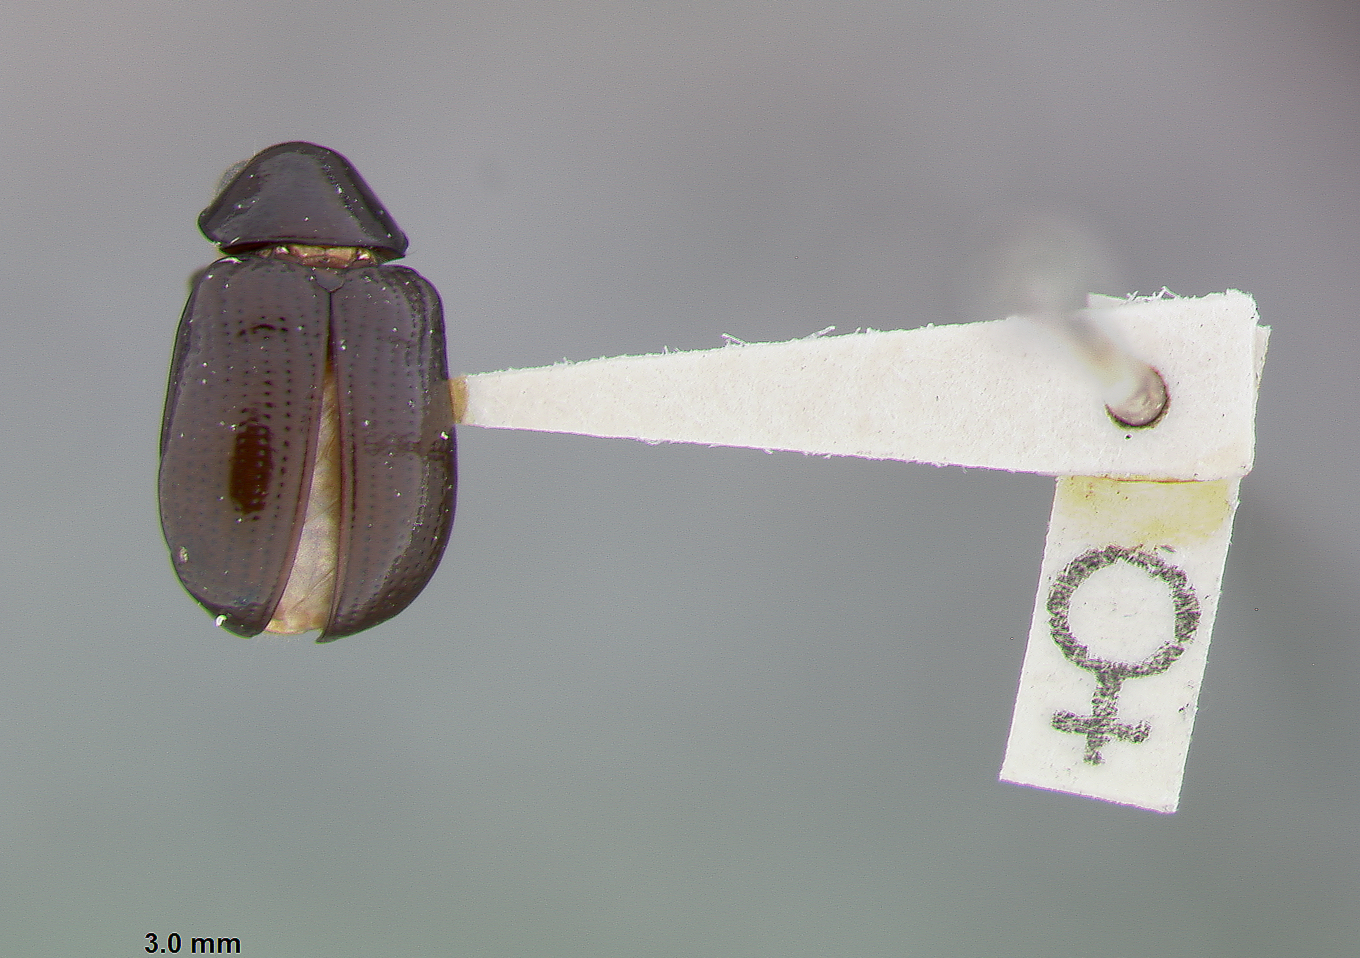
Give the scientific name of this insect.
Metachroma oakleyi
